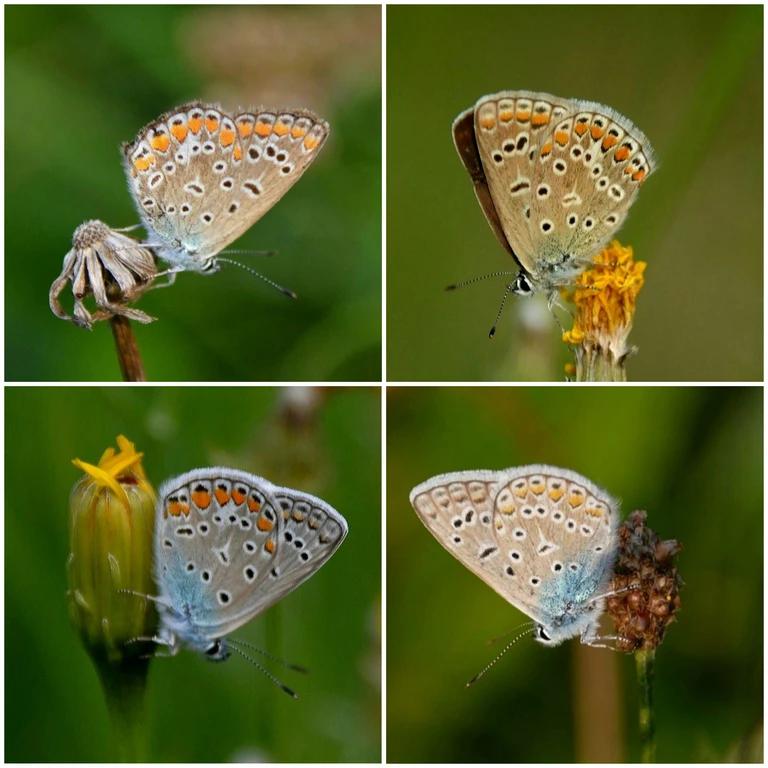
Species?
Polyommatus icarus
